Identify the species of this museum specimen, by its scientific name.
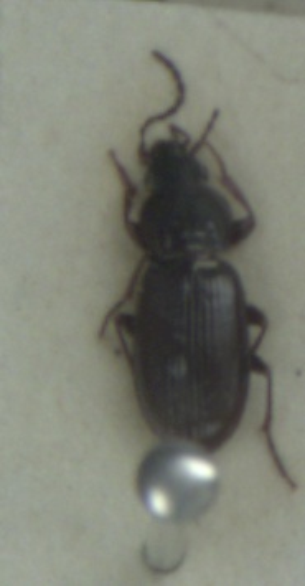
Pterostichus strenuus
